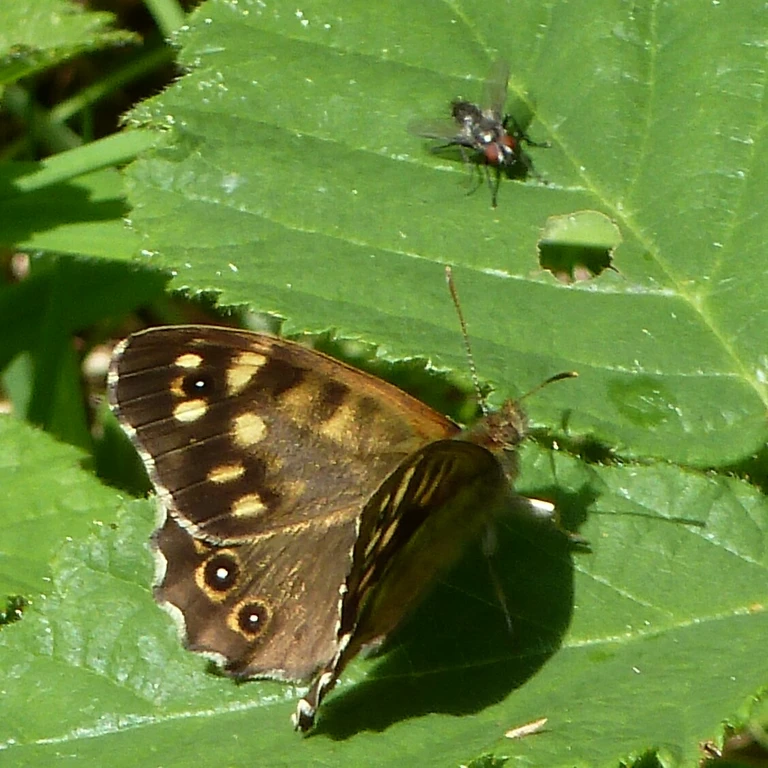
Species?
Pararge aegeria
